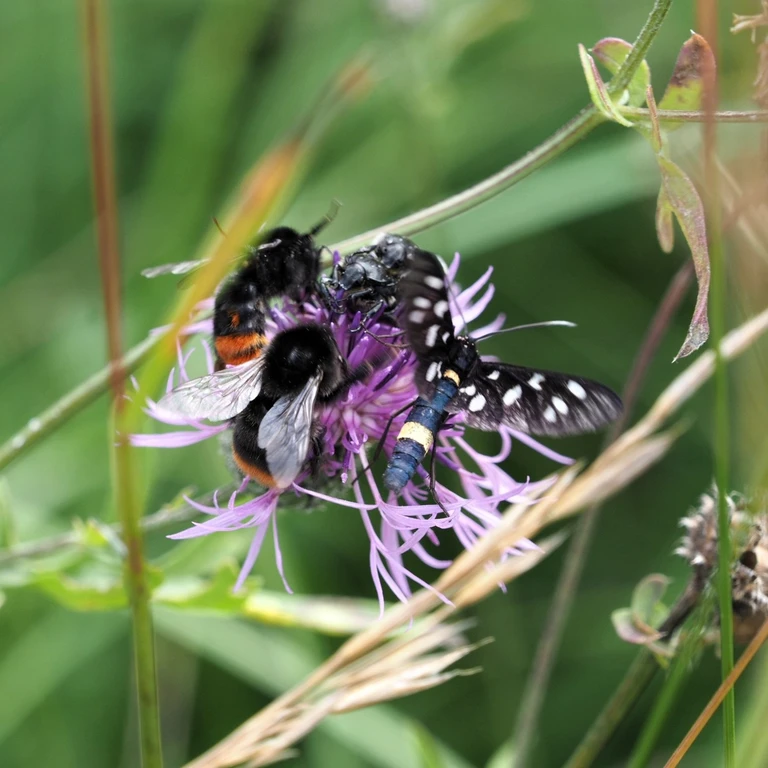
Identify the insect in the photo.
Amata phegea
